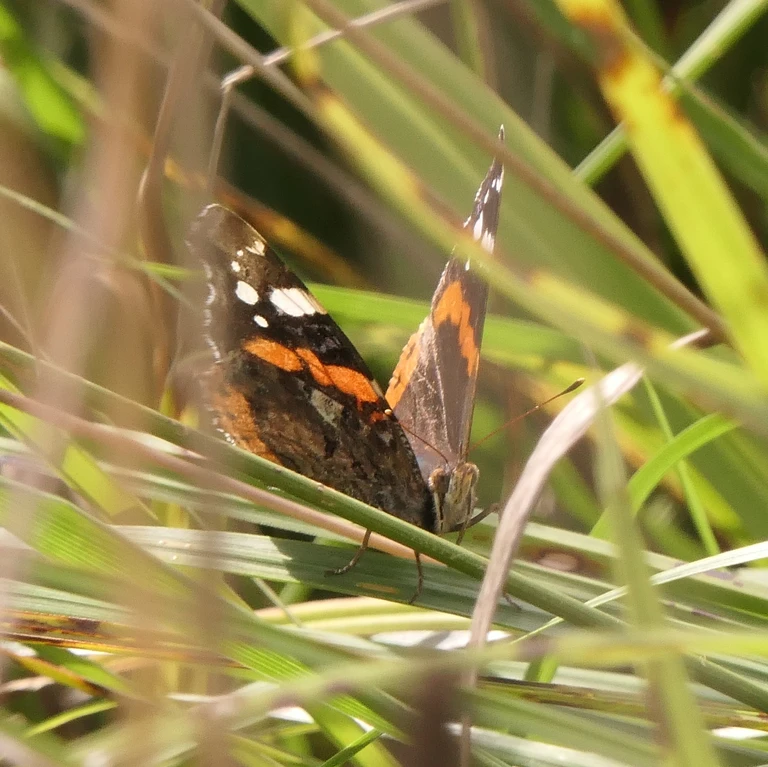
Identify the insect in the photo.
Vanessa atalanta
